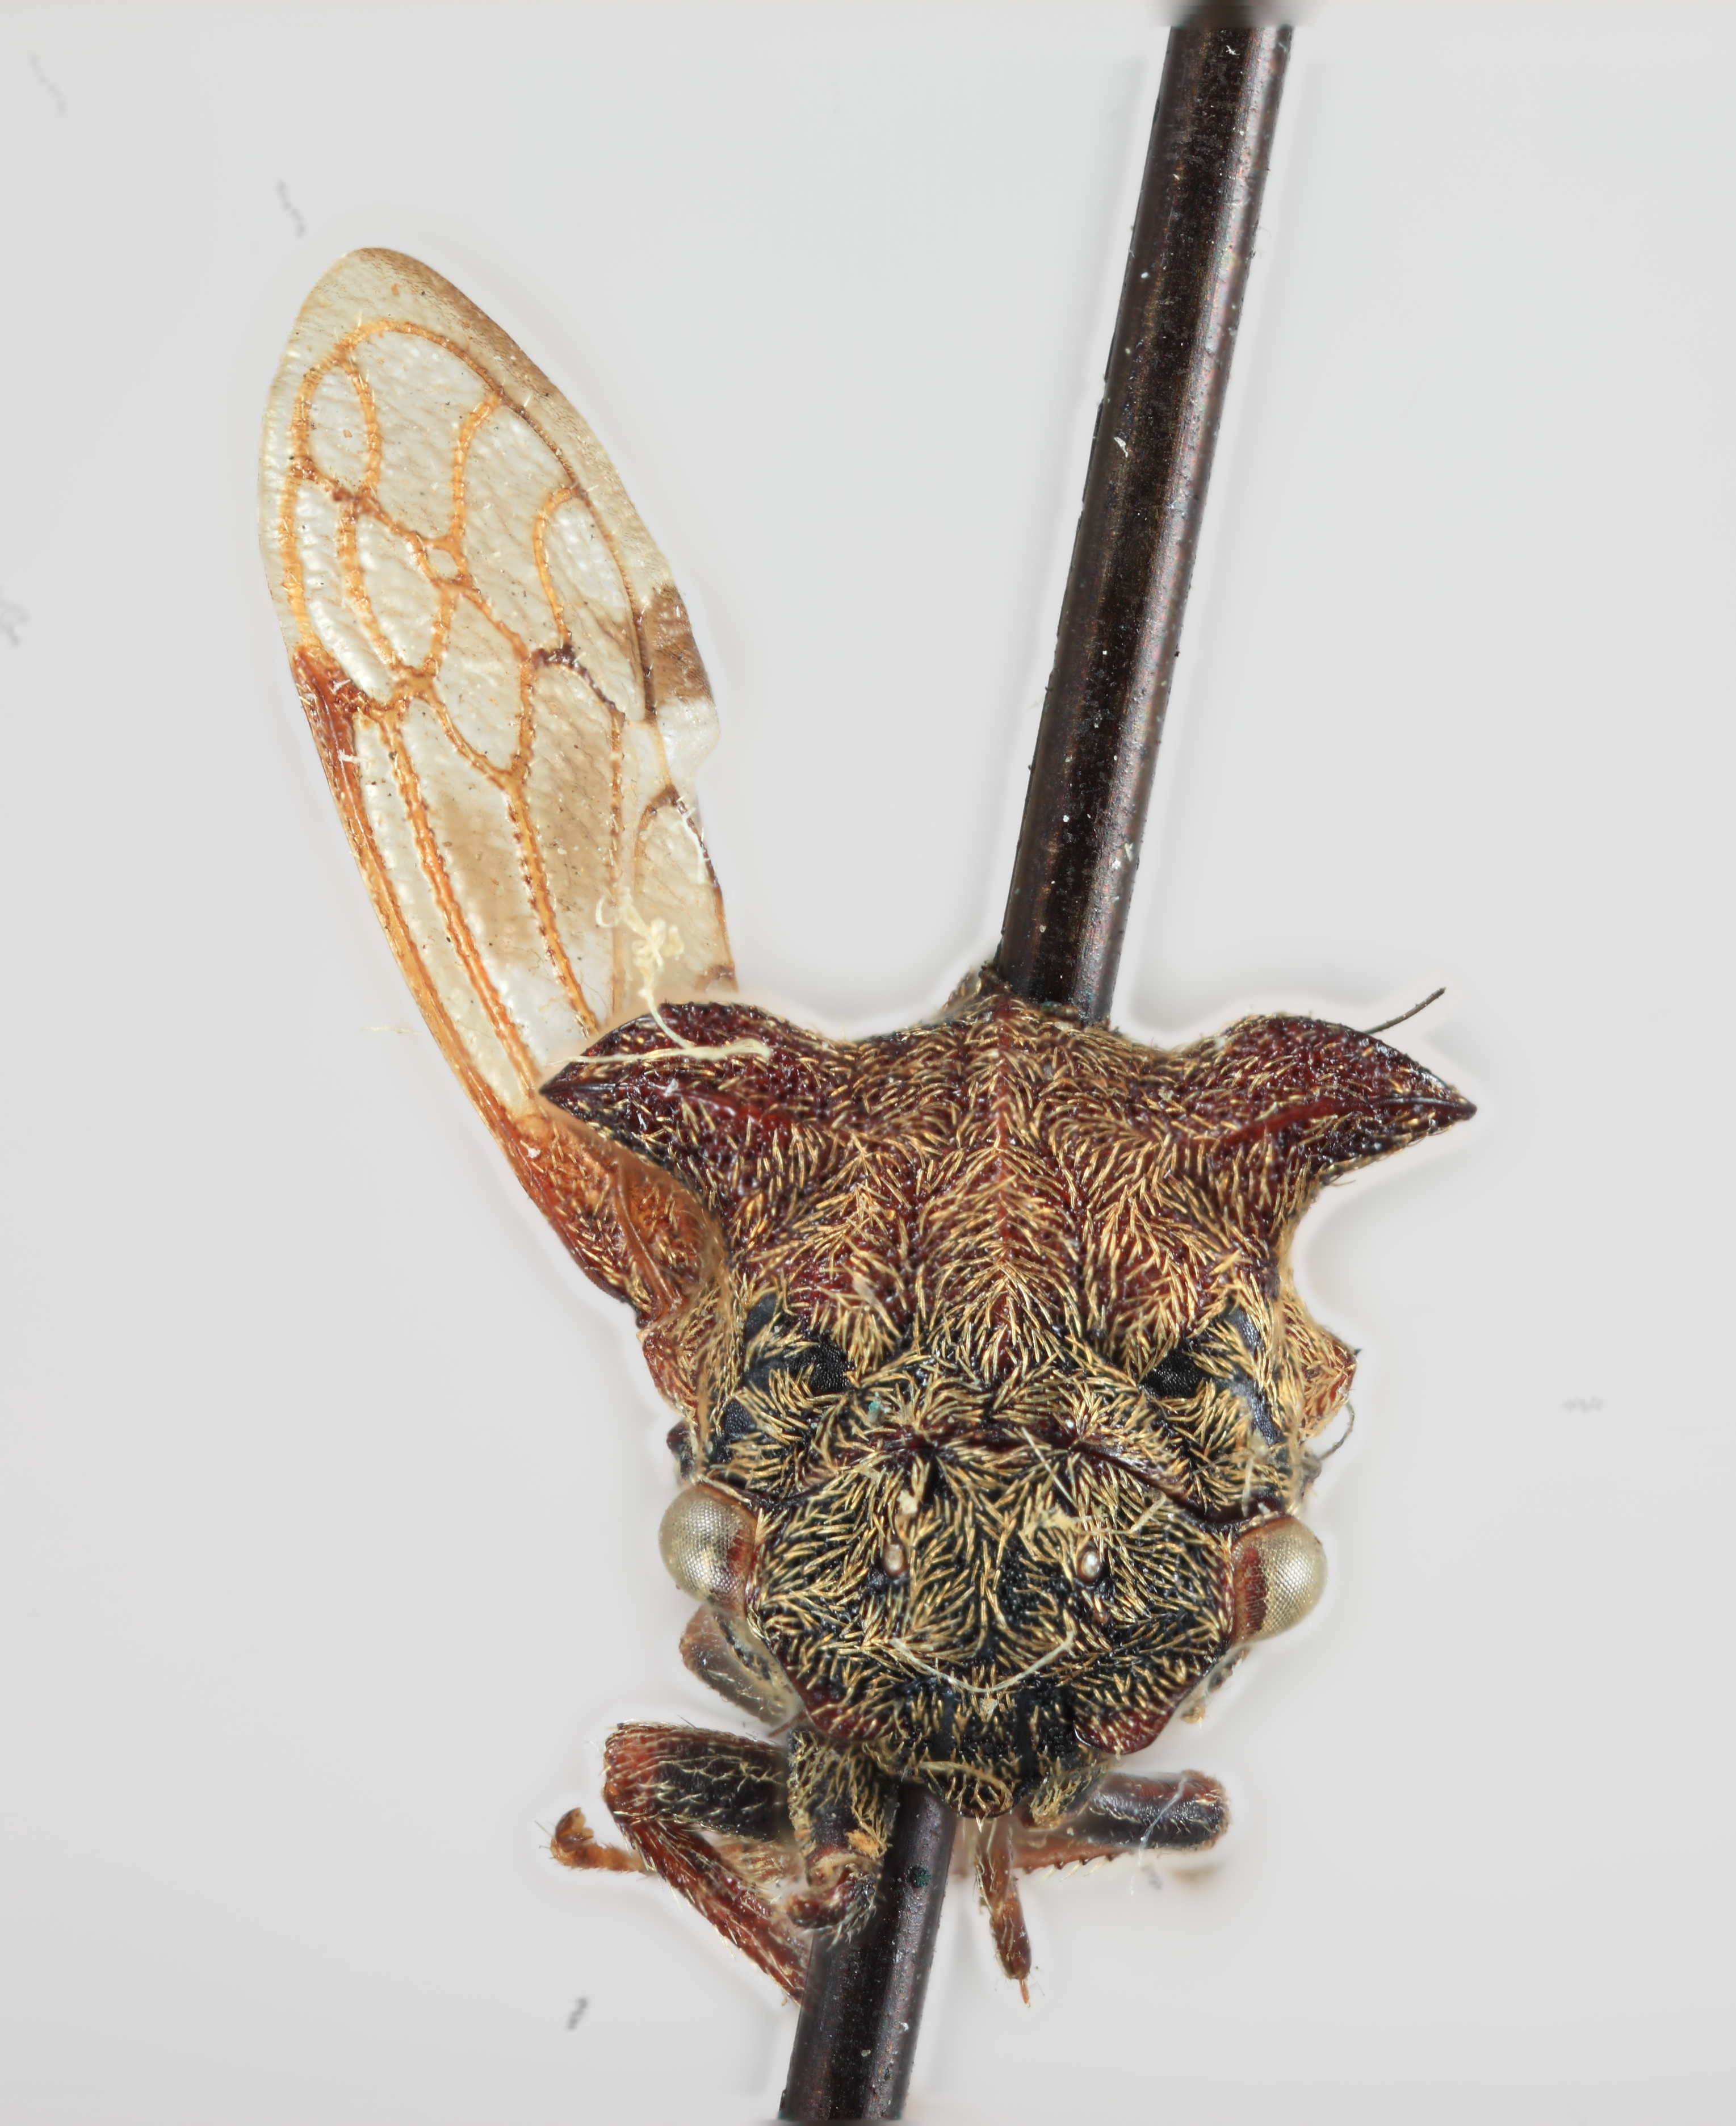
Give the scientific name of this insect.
Anchonoides minutus
